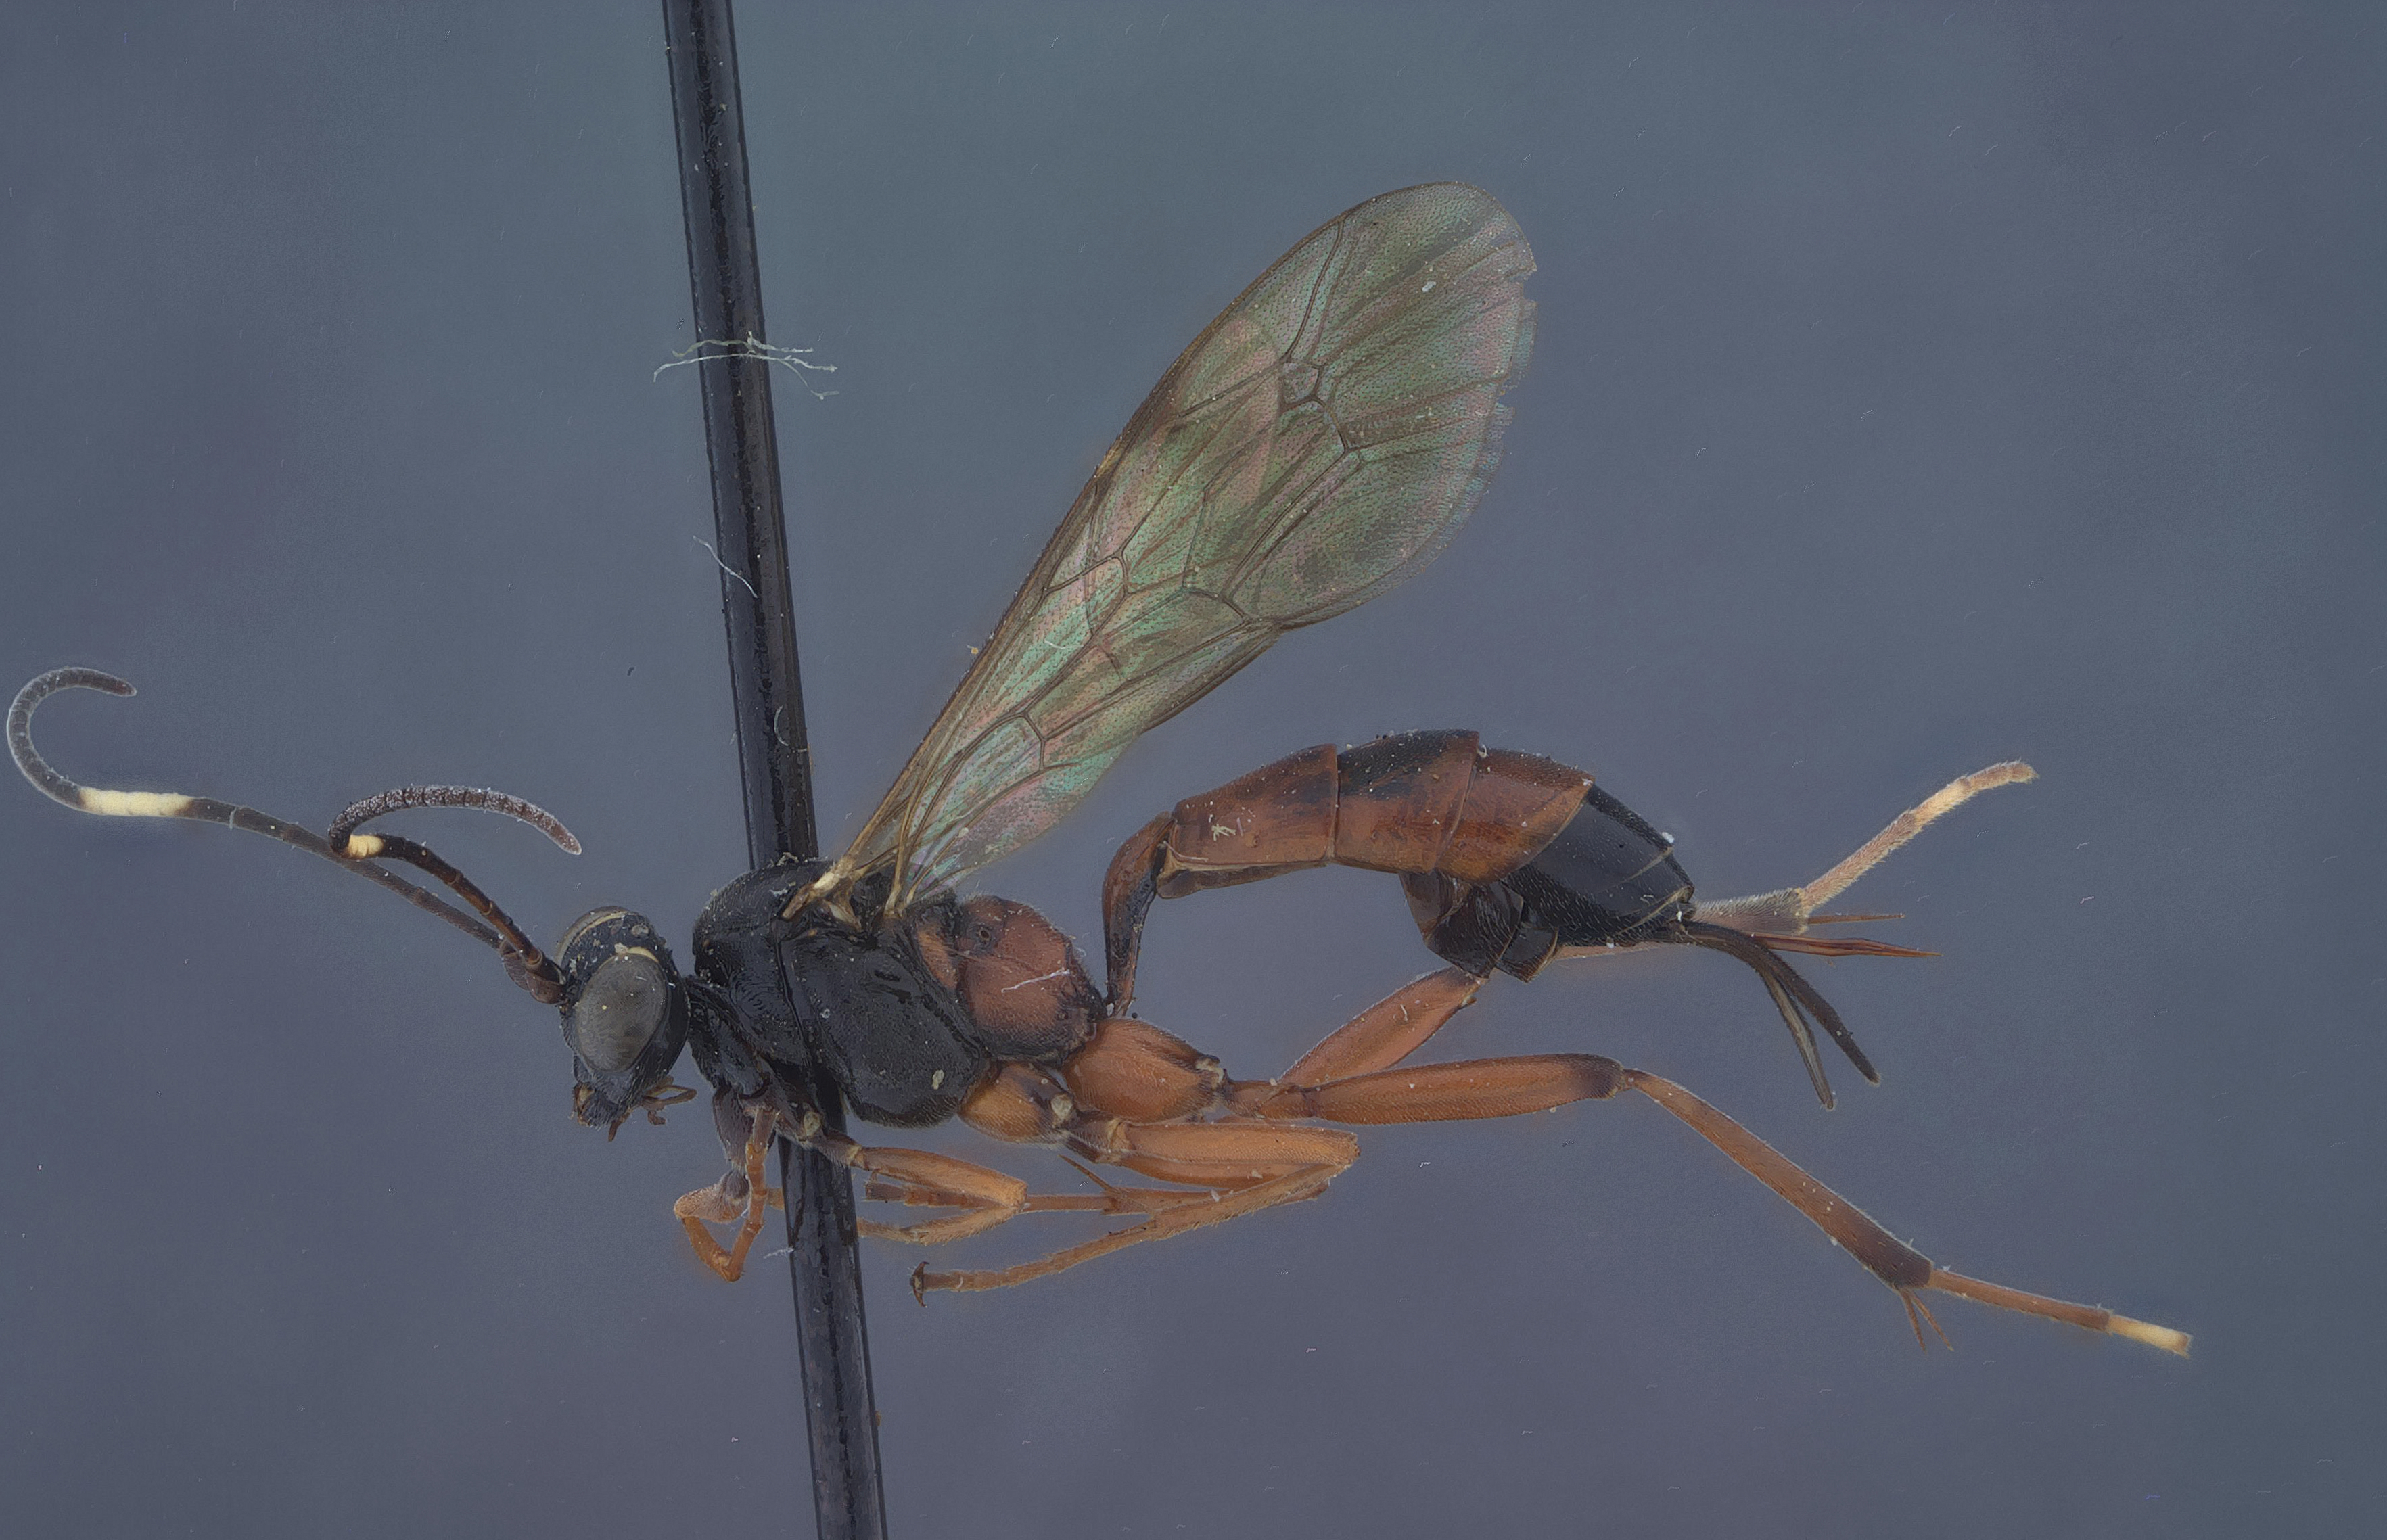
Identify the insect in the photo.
Ischnus inquisitorius
